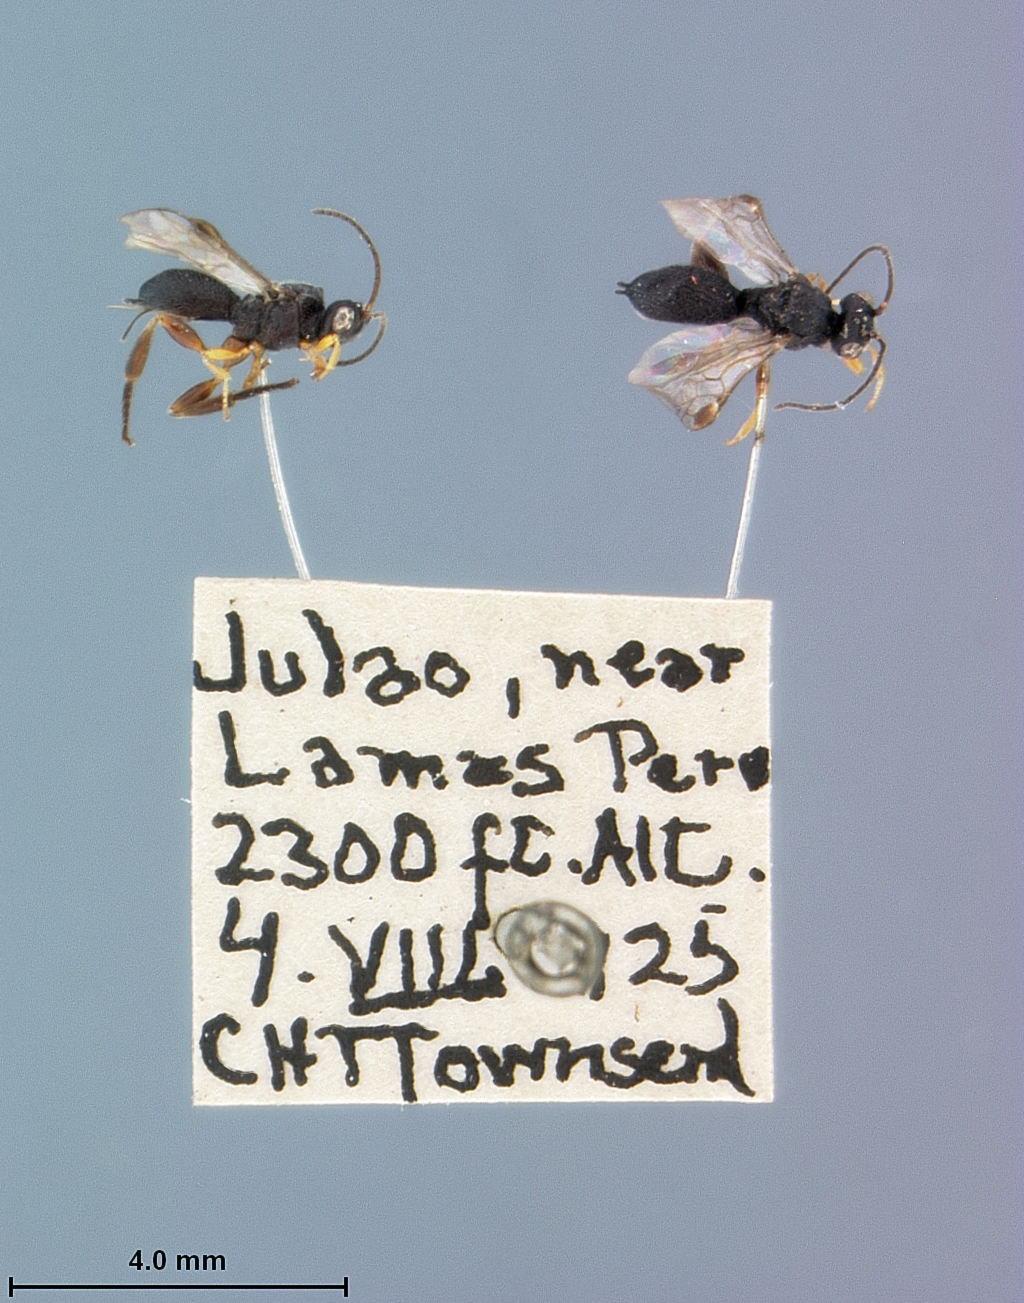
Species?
Urosigalphus eulechriopis
